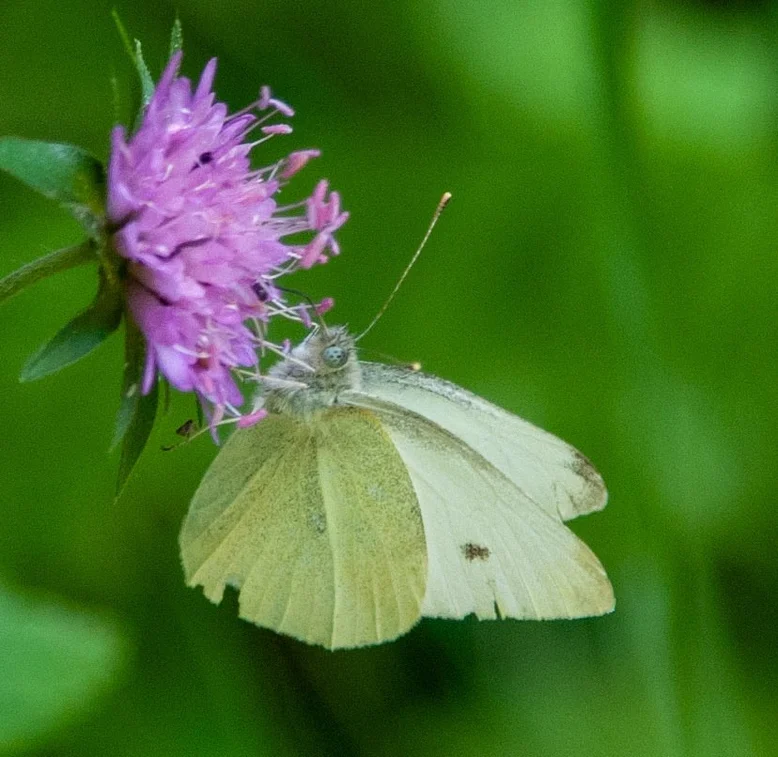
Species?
Pieris rapae
